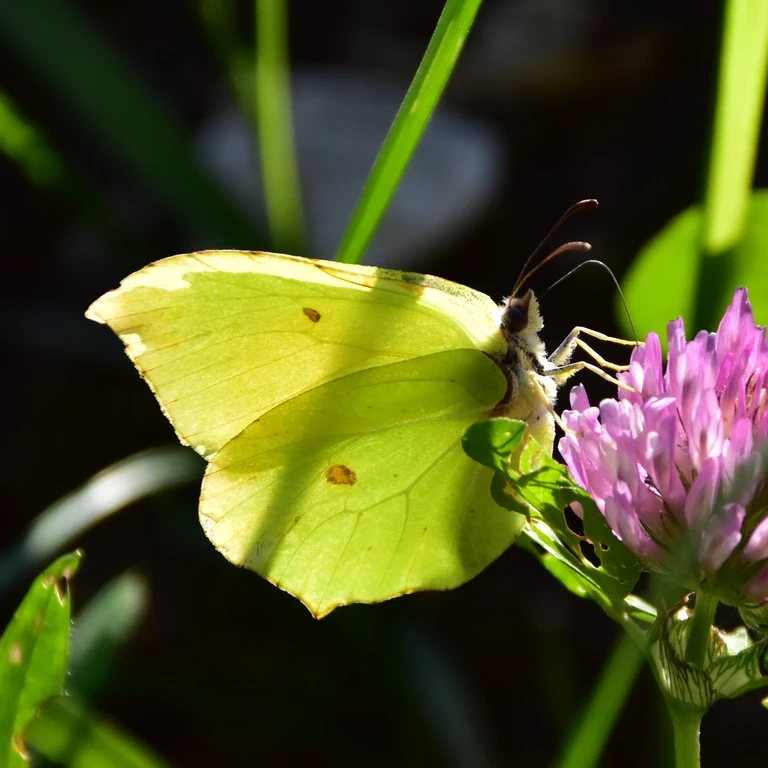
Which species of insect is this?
Gonepteryx rhamni
